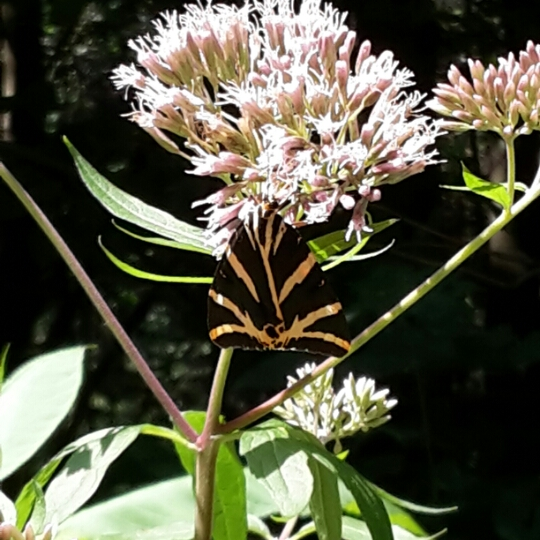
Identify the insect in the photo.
Euplagia quadripunctaria
